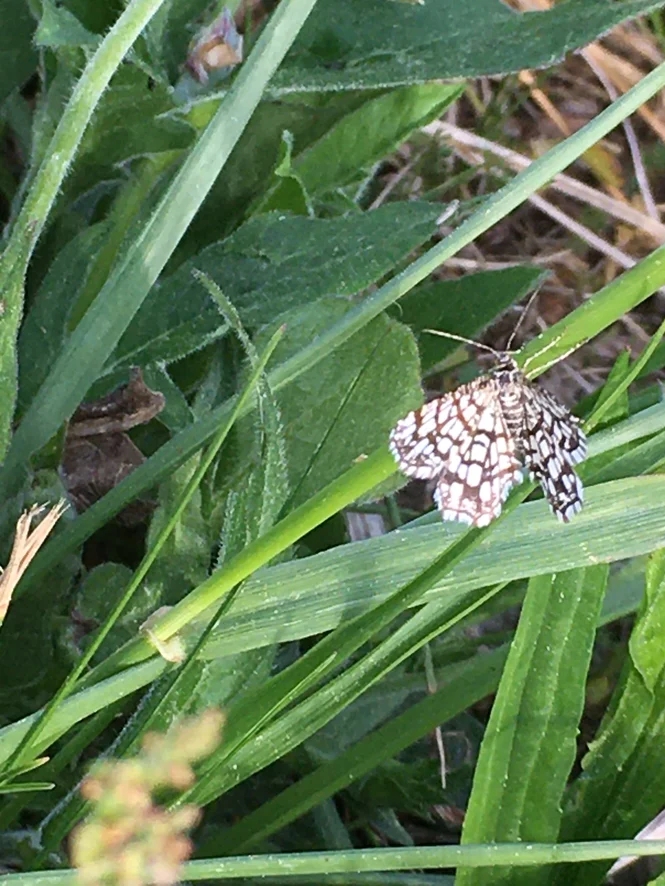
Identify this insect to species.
Chiasmia clathrata
